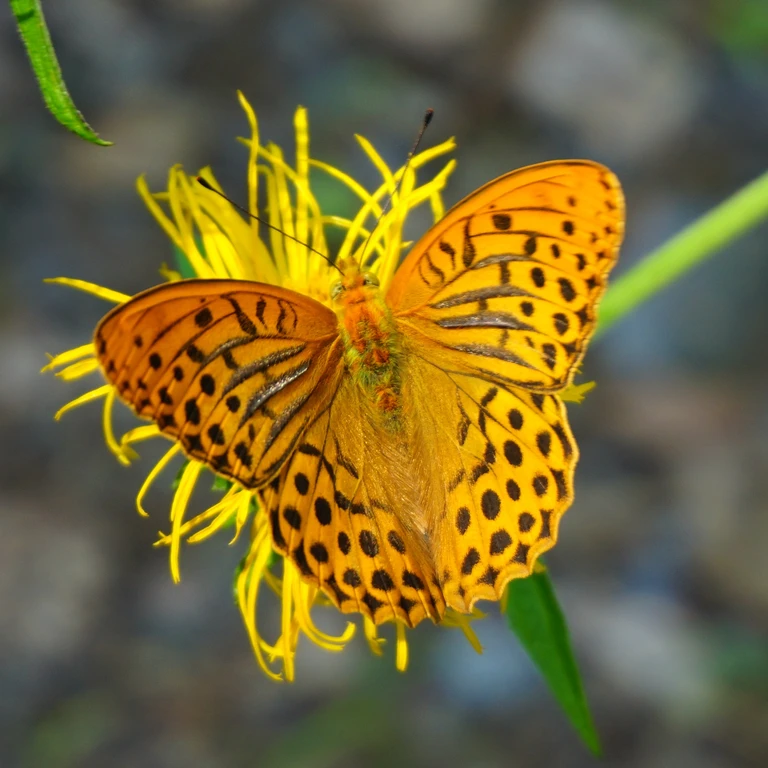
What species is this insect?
Argynnis paphia
